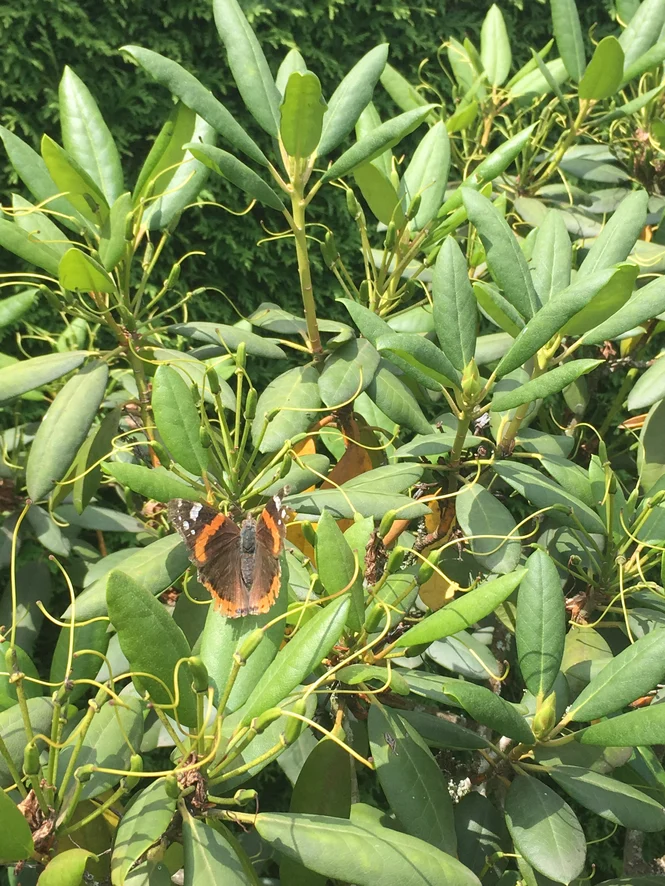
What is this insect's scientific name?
Vanessa atalanta
